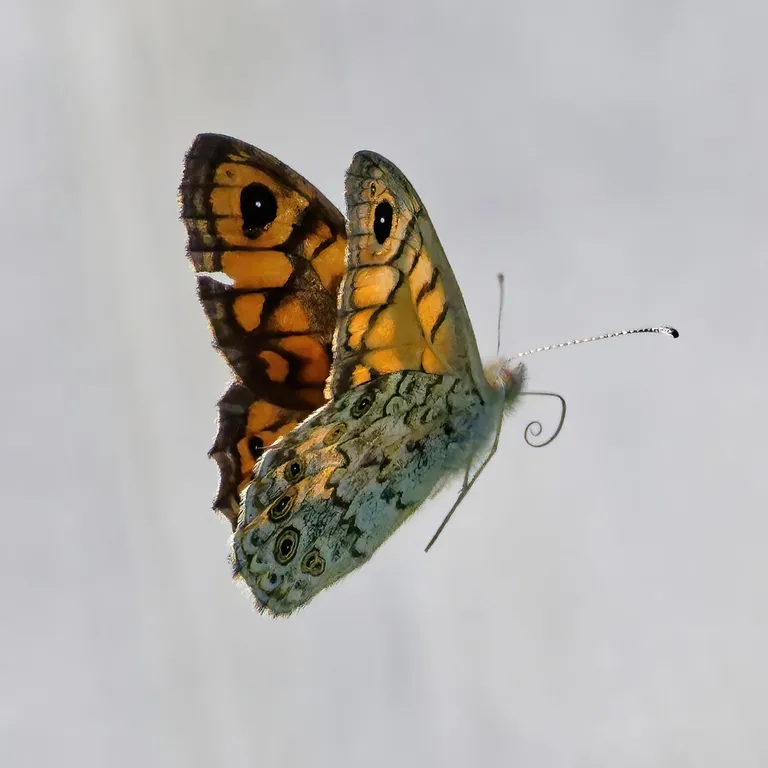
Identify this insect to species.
Lasiommata megera (also Pararge megera)
